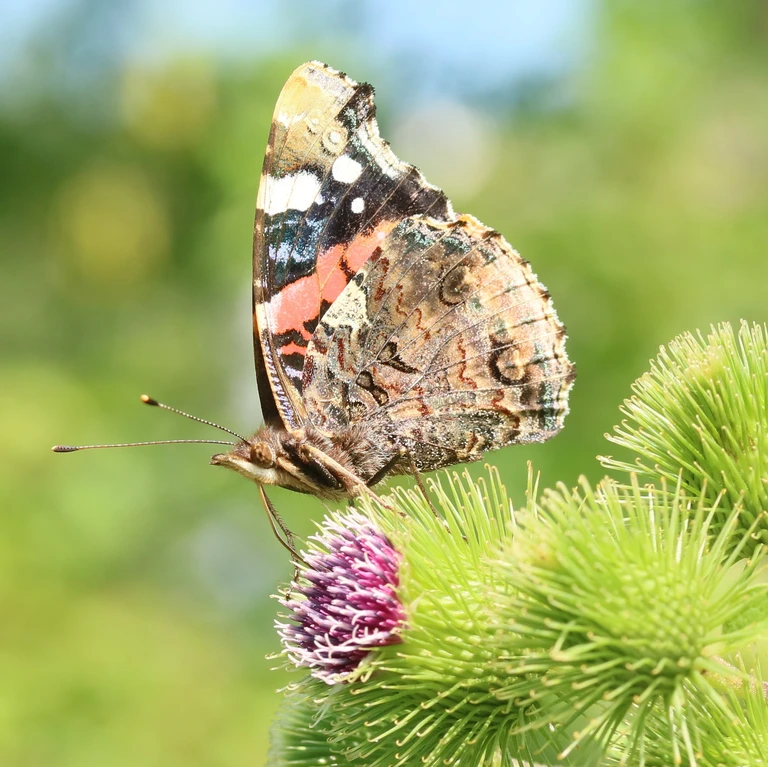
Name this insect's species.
Vanessa atalanta
